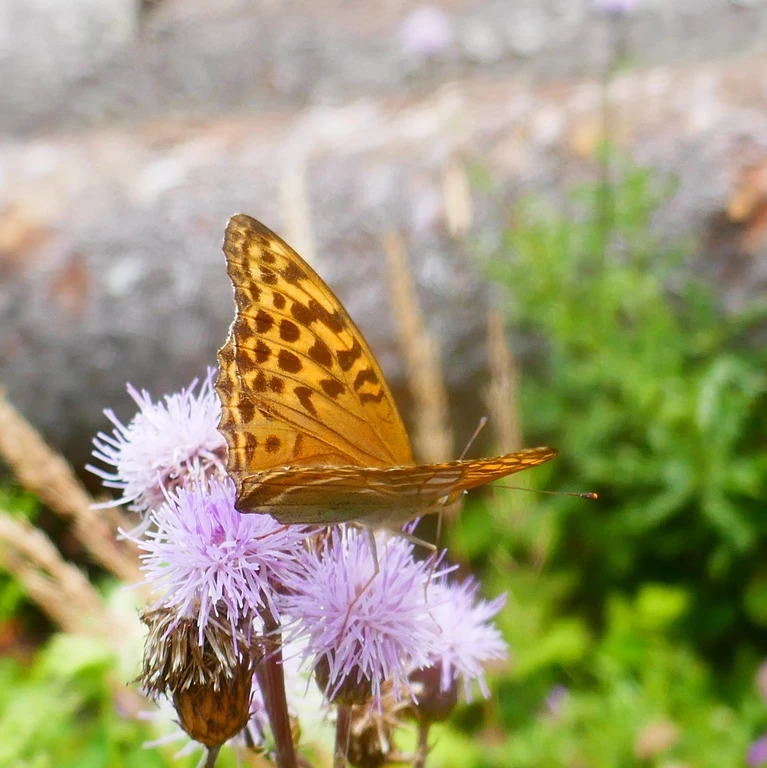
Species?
Argynnis paphia
